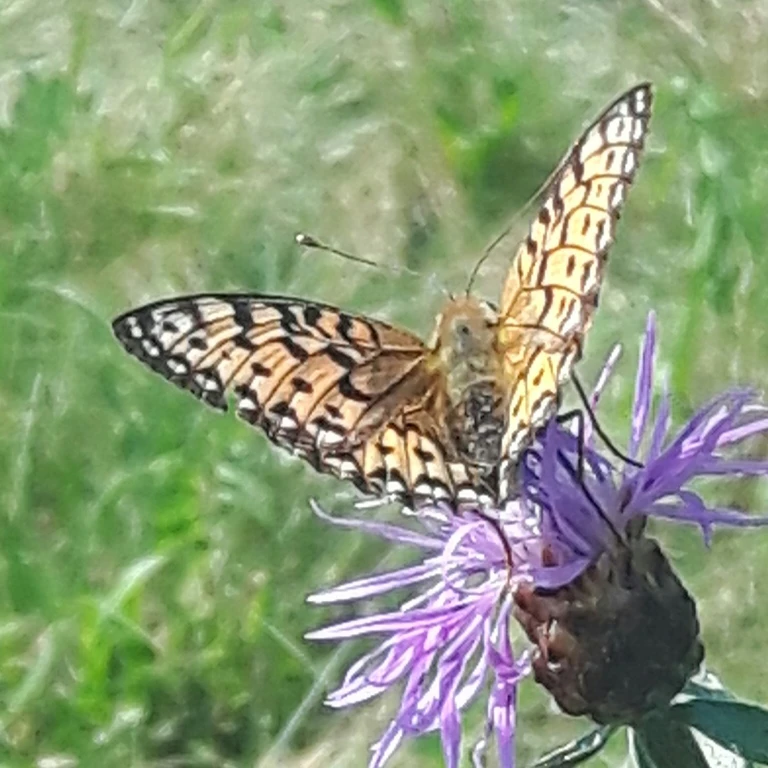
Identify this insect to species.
Speyeria aglaja
